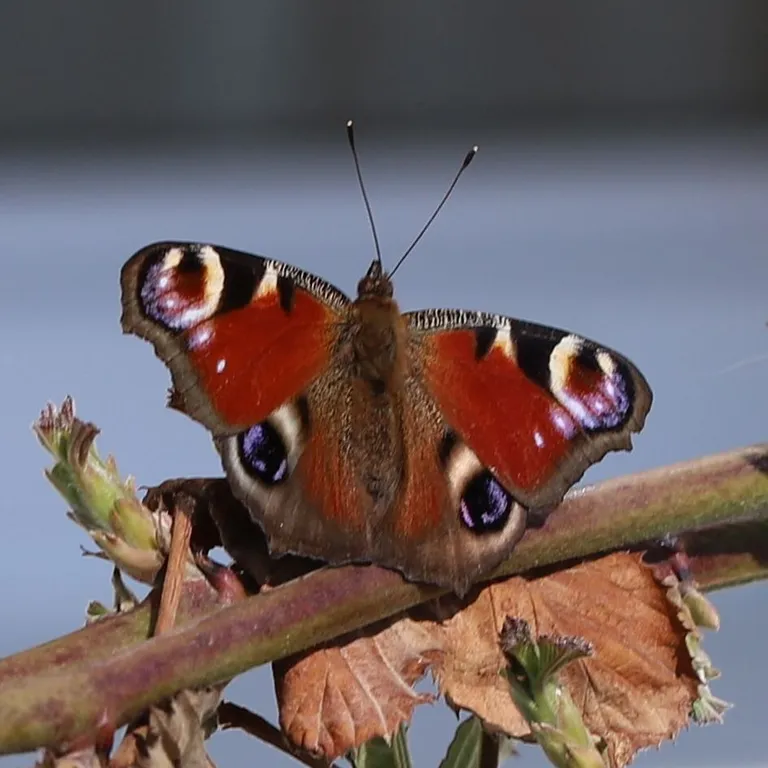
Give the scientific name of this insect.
Aglais io
